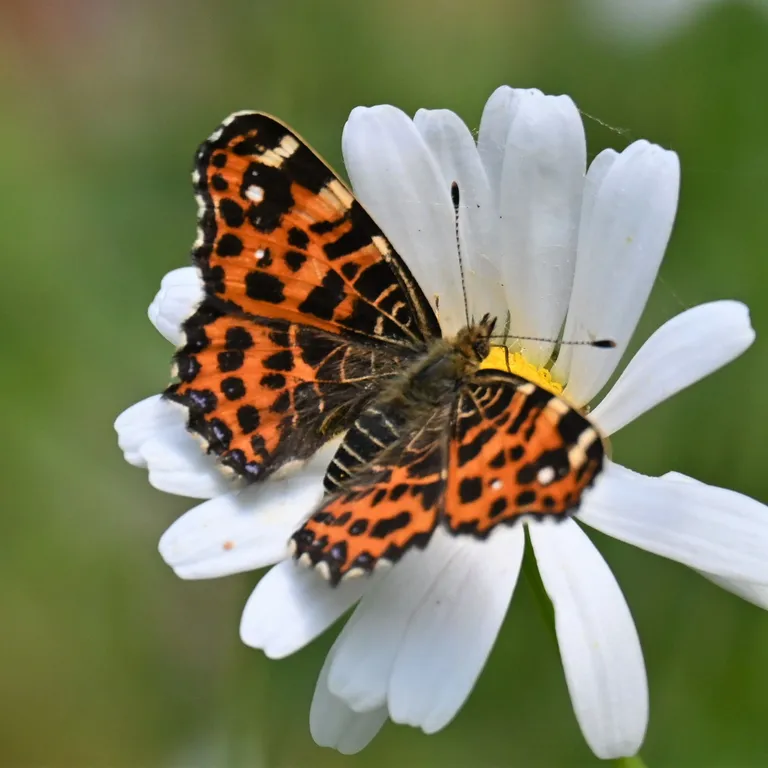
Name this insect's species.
Araschnia levana
